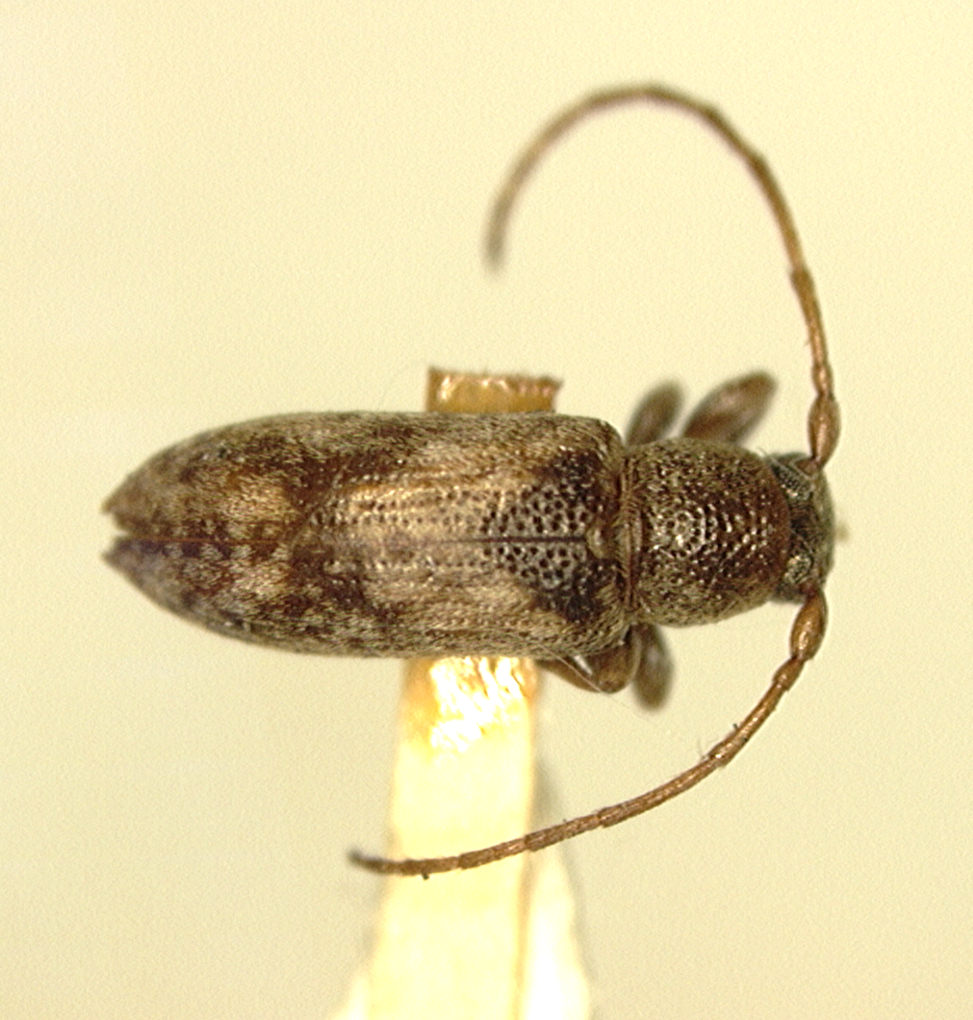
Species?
Sybra scutellata
